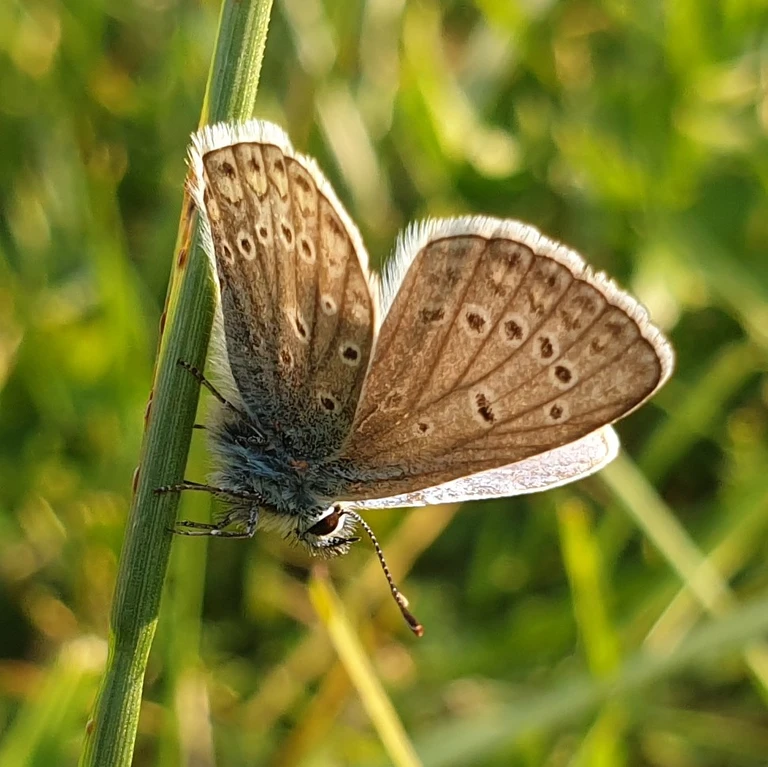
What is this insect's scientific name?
Polyommatus icarus
